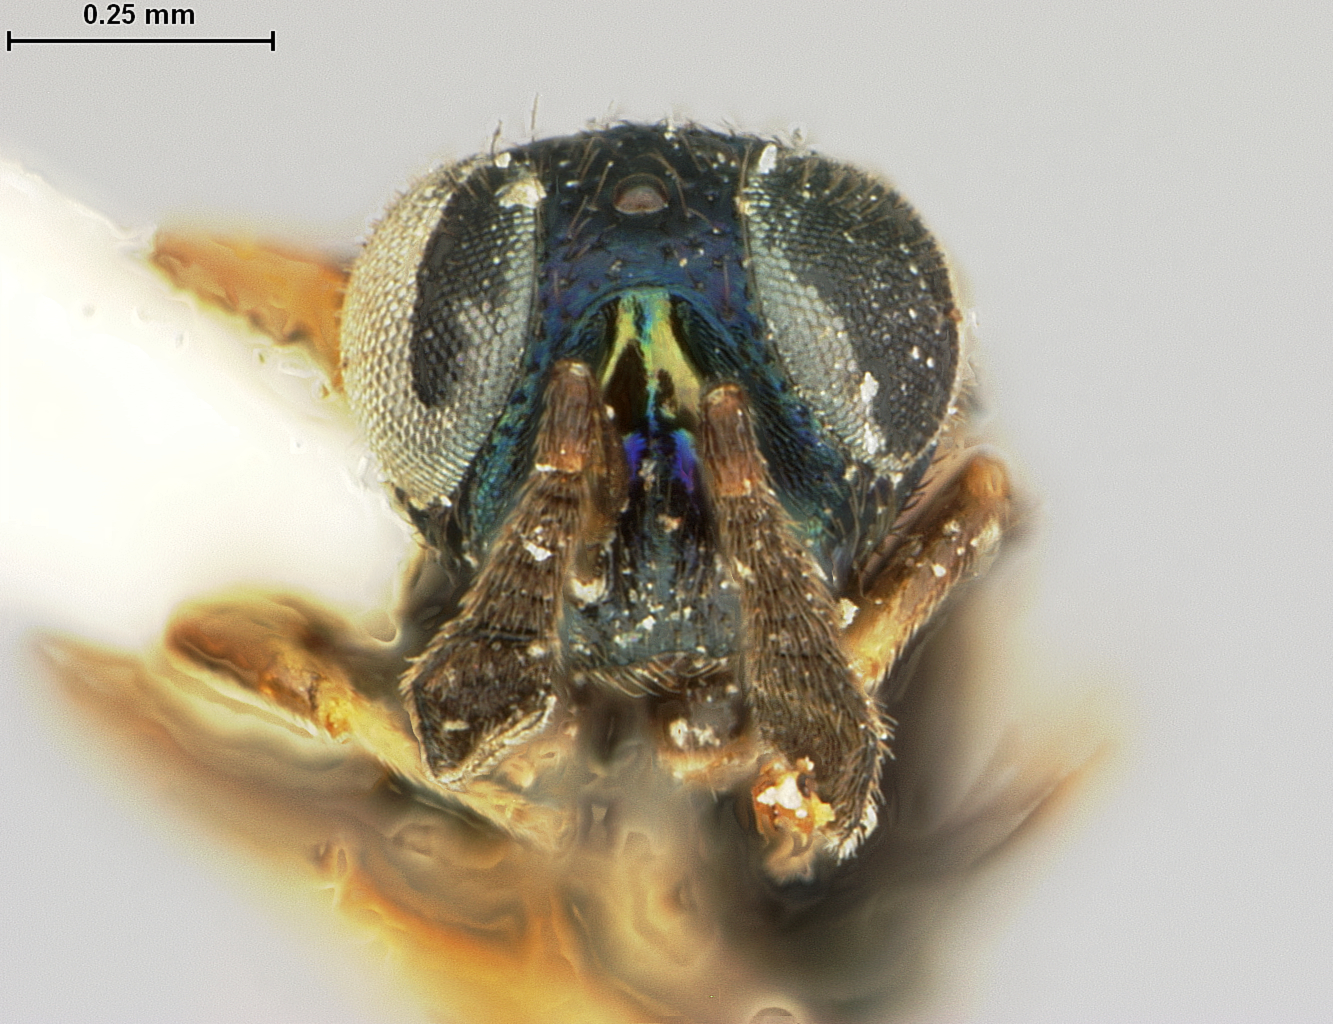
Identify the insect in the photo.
Exoristobia philippinensis
